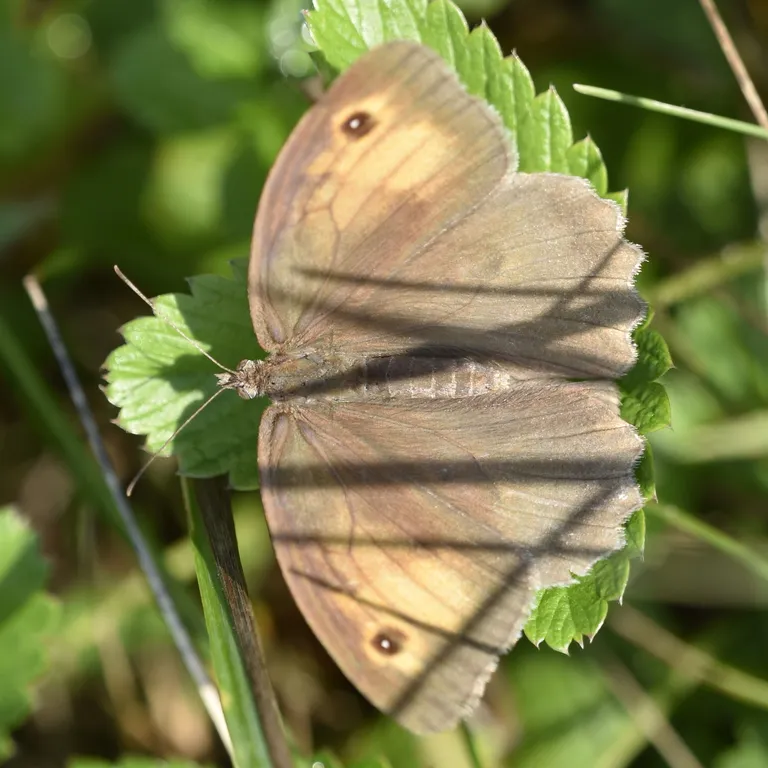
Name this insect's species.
Maniola jurtina
